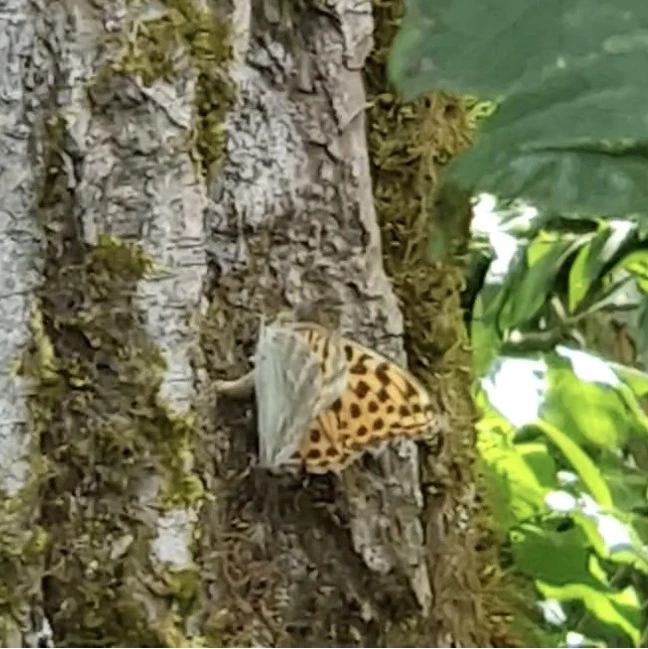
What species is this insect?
Argynnis paphia
